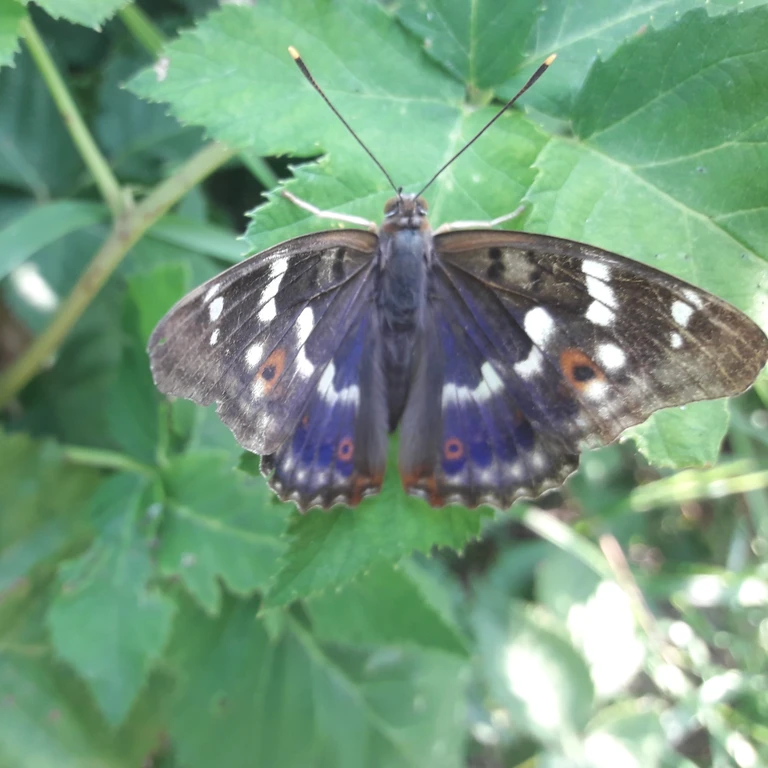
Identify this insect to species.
Apatura ilia
